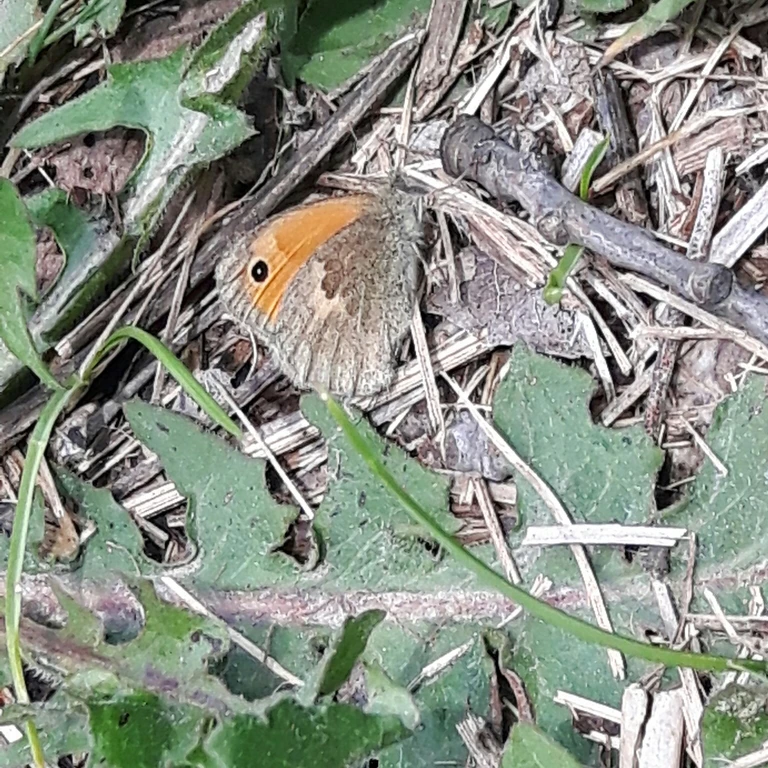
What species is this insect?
Coenonympha pamphilus
